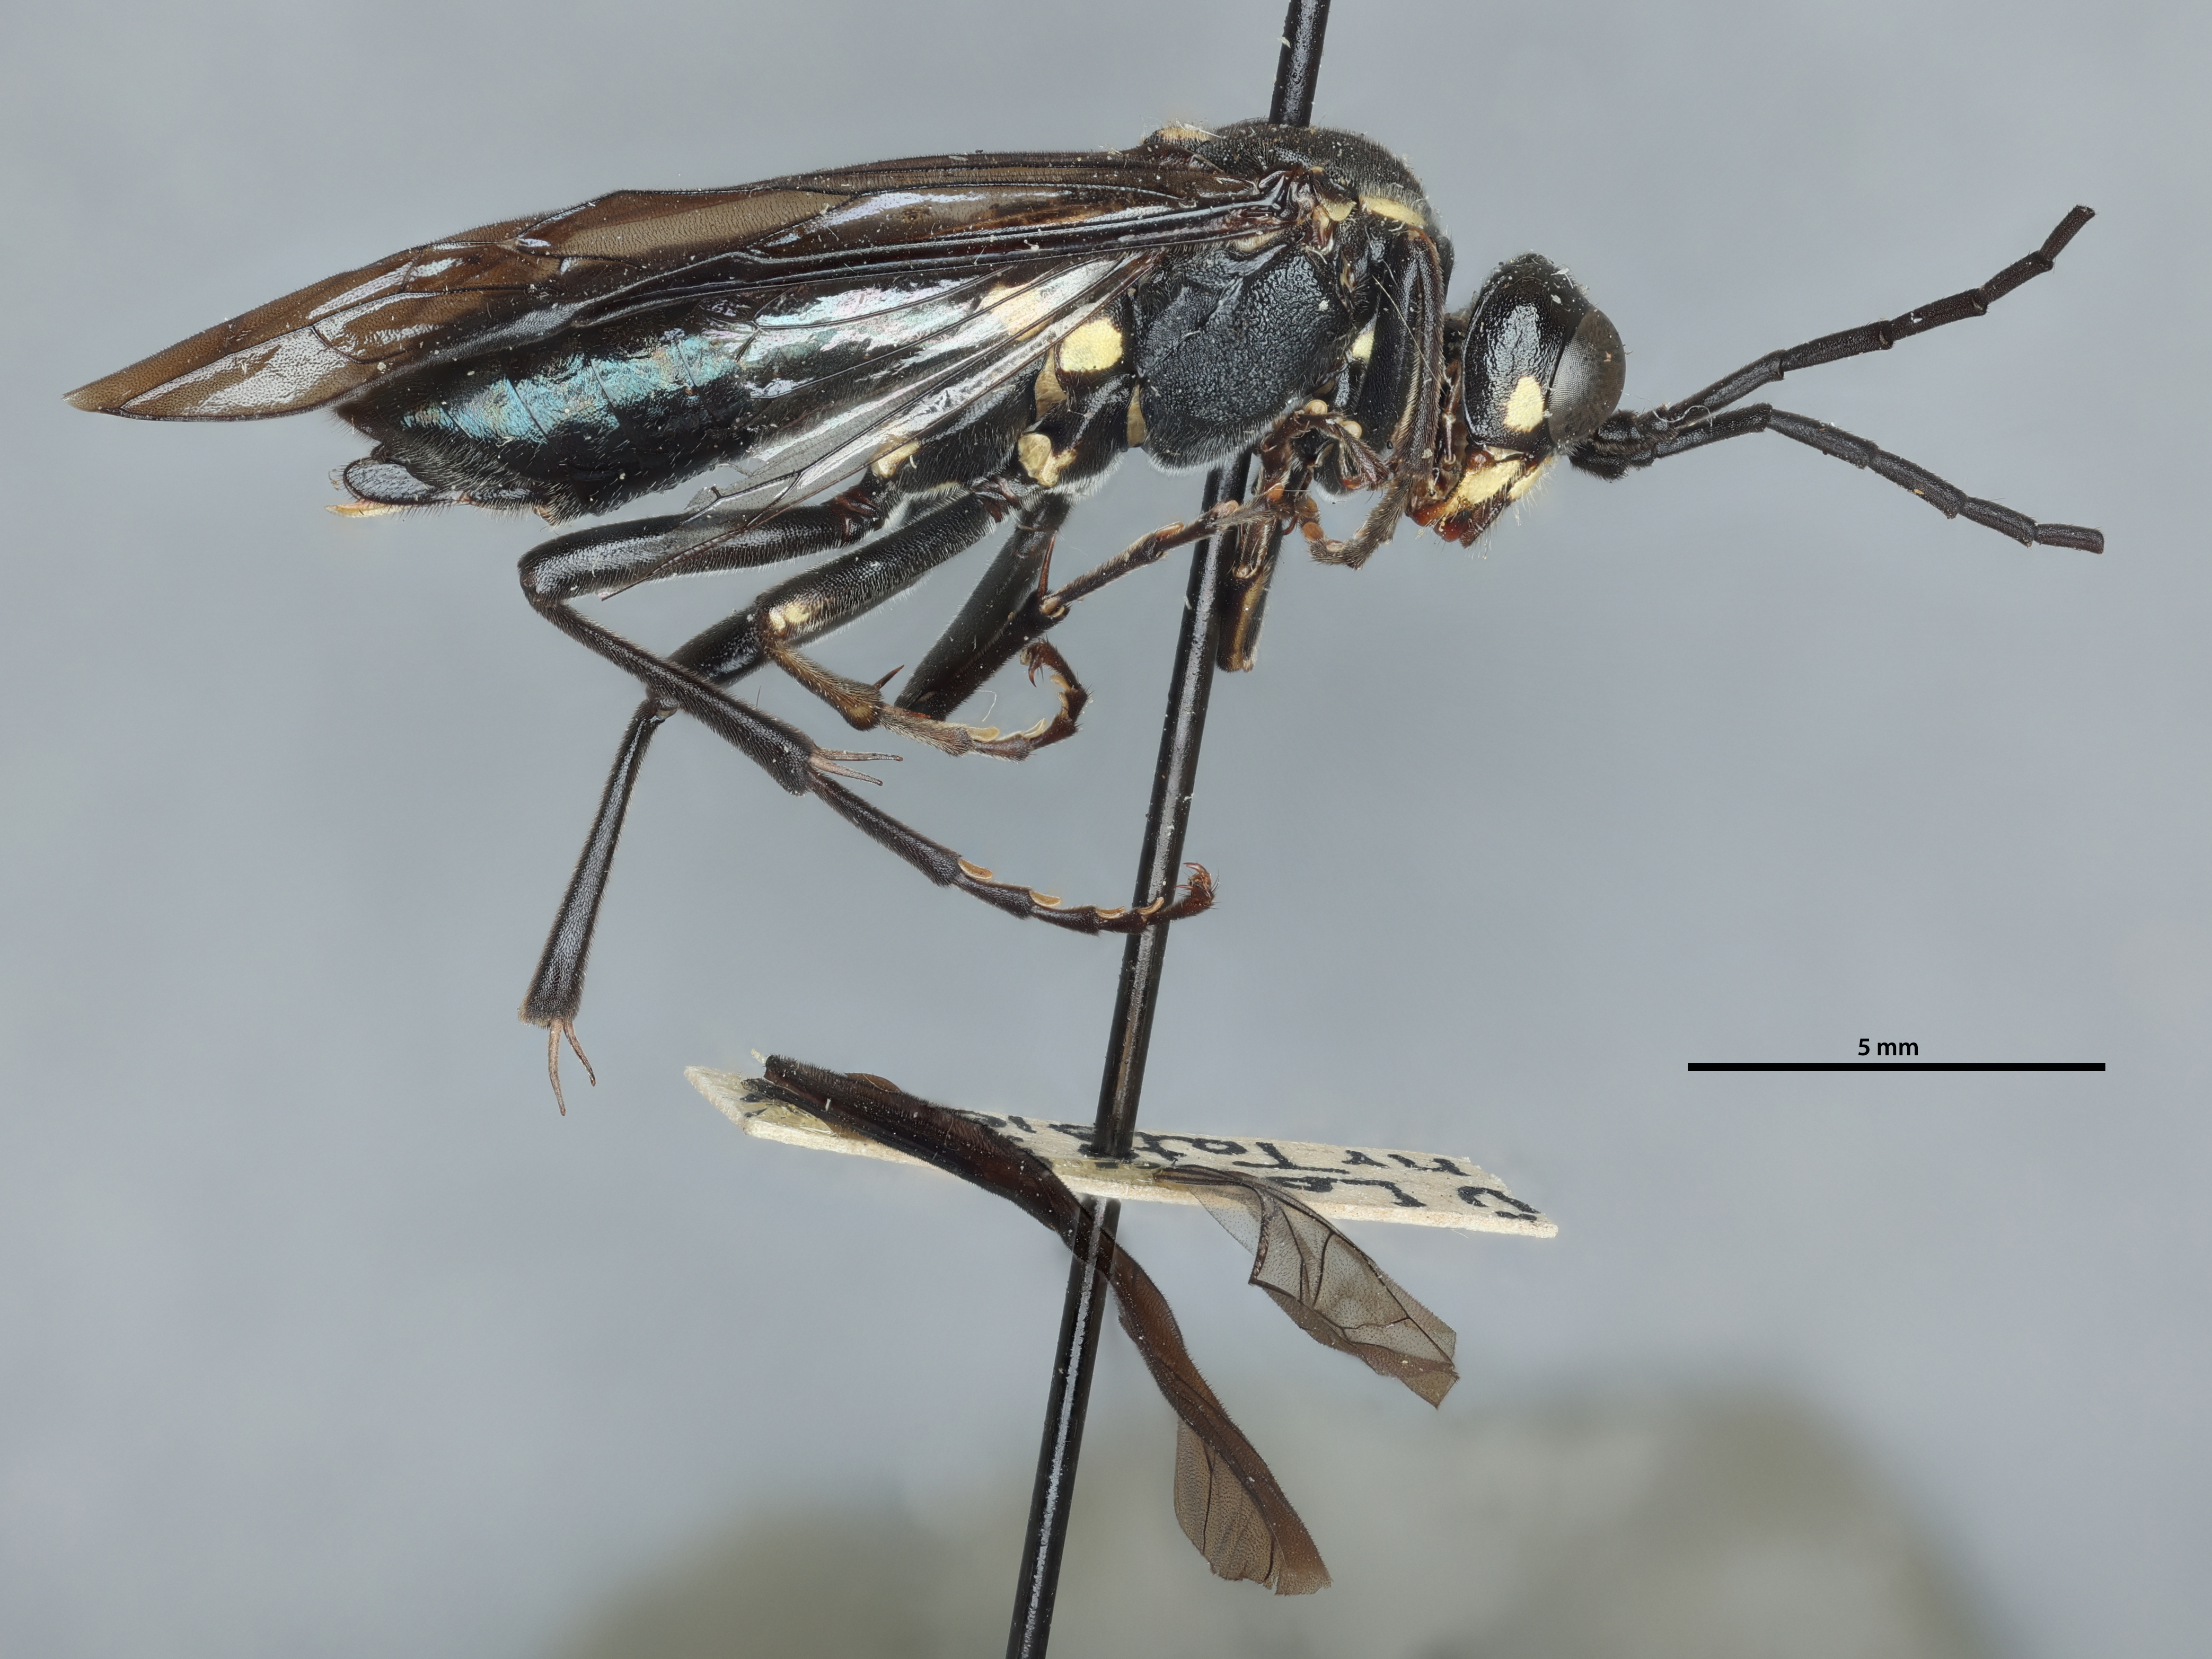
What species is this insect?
Tenthredo soritor
